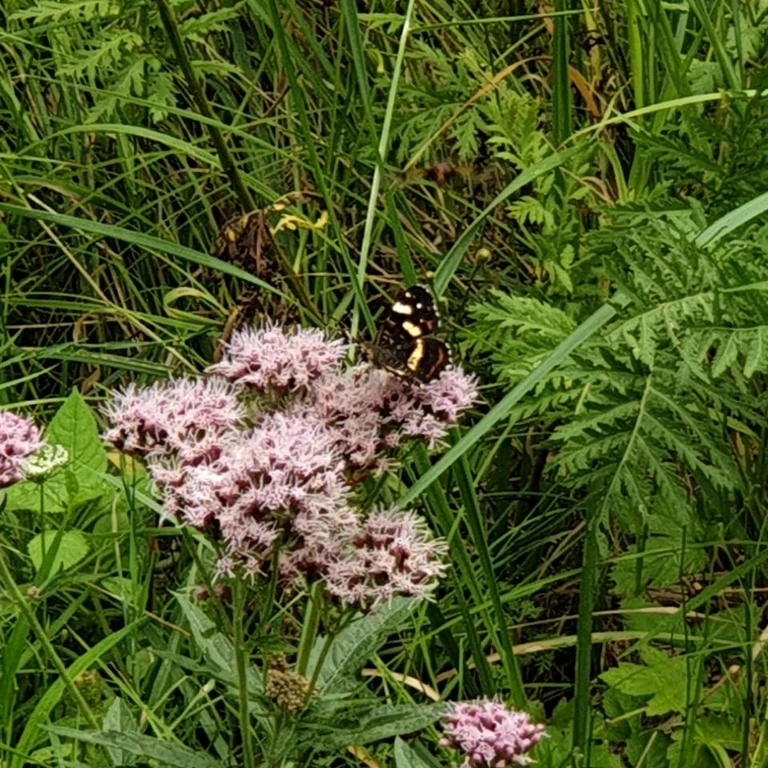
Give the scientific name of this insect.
Araschnia levana
